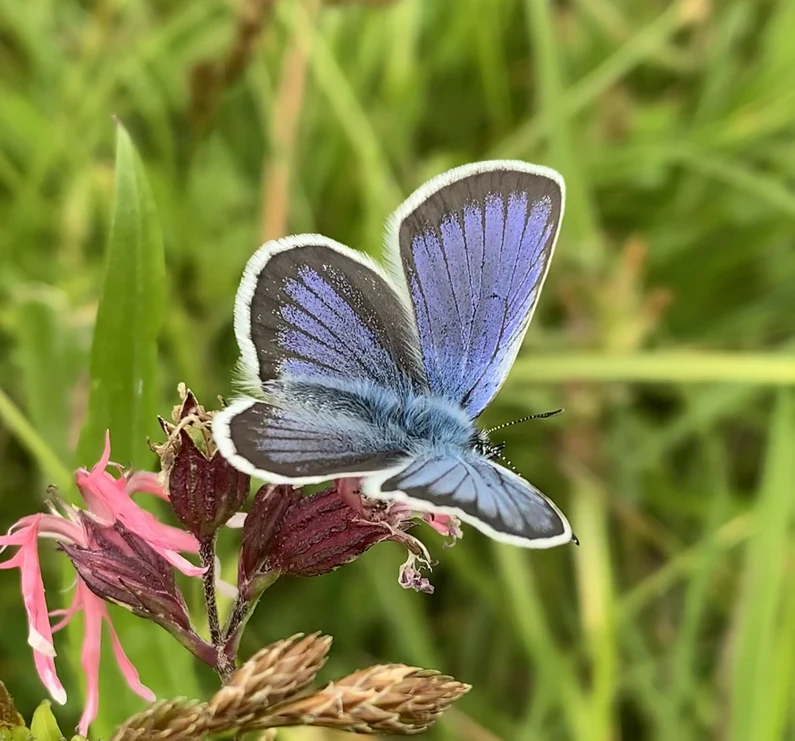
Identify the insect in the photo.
Plebejus argus
